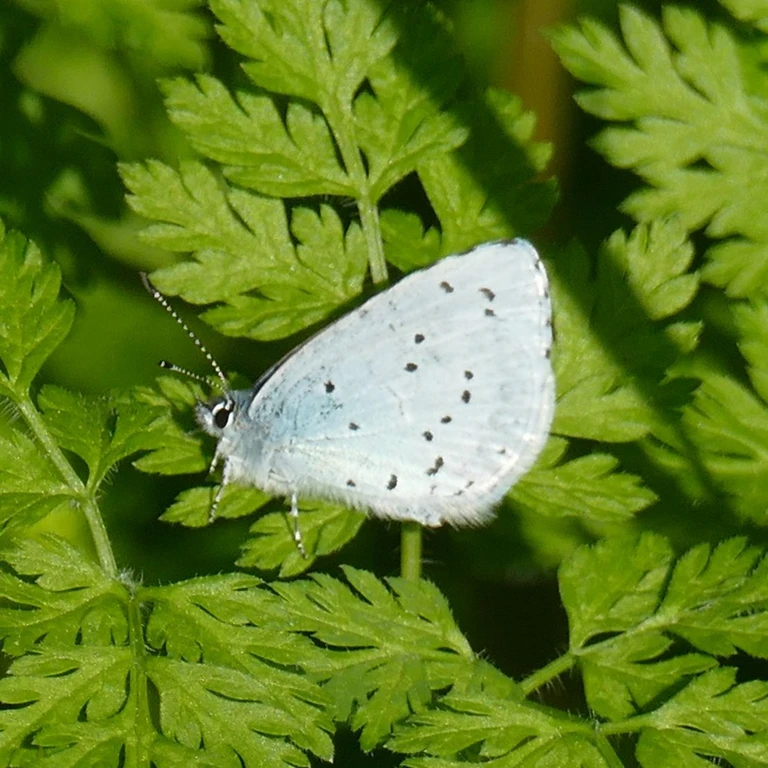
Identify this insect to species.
Celastrina argiolus
